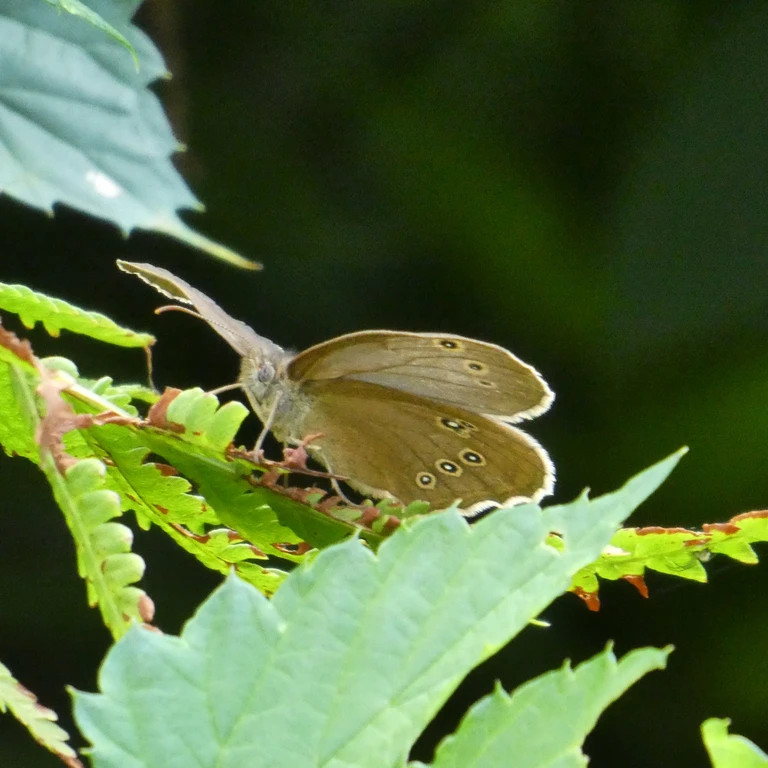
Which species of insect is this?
Aphantopus hyperantus
